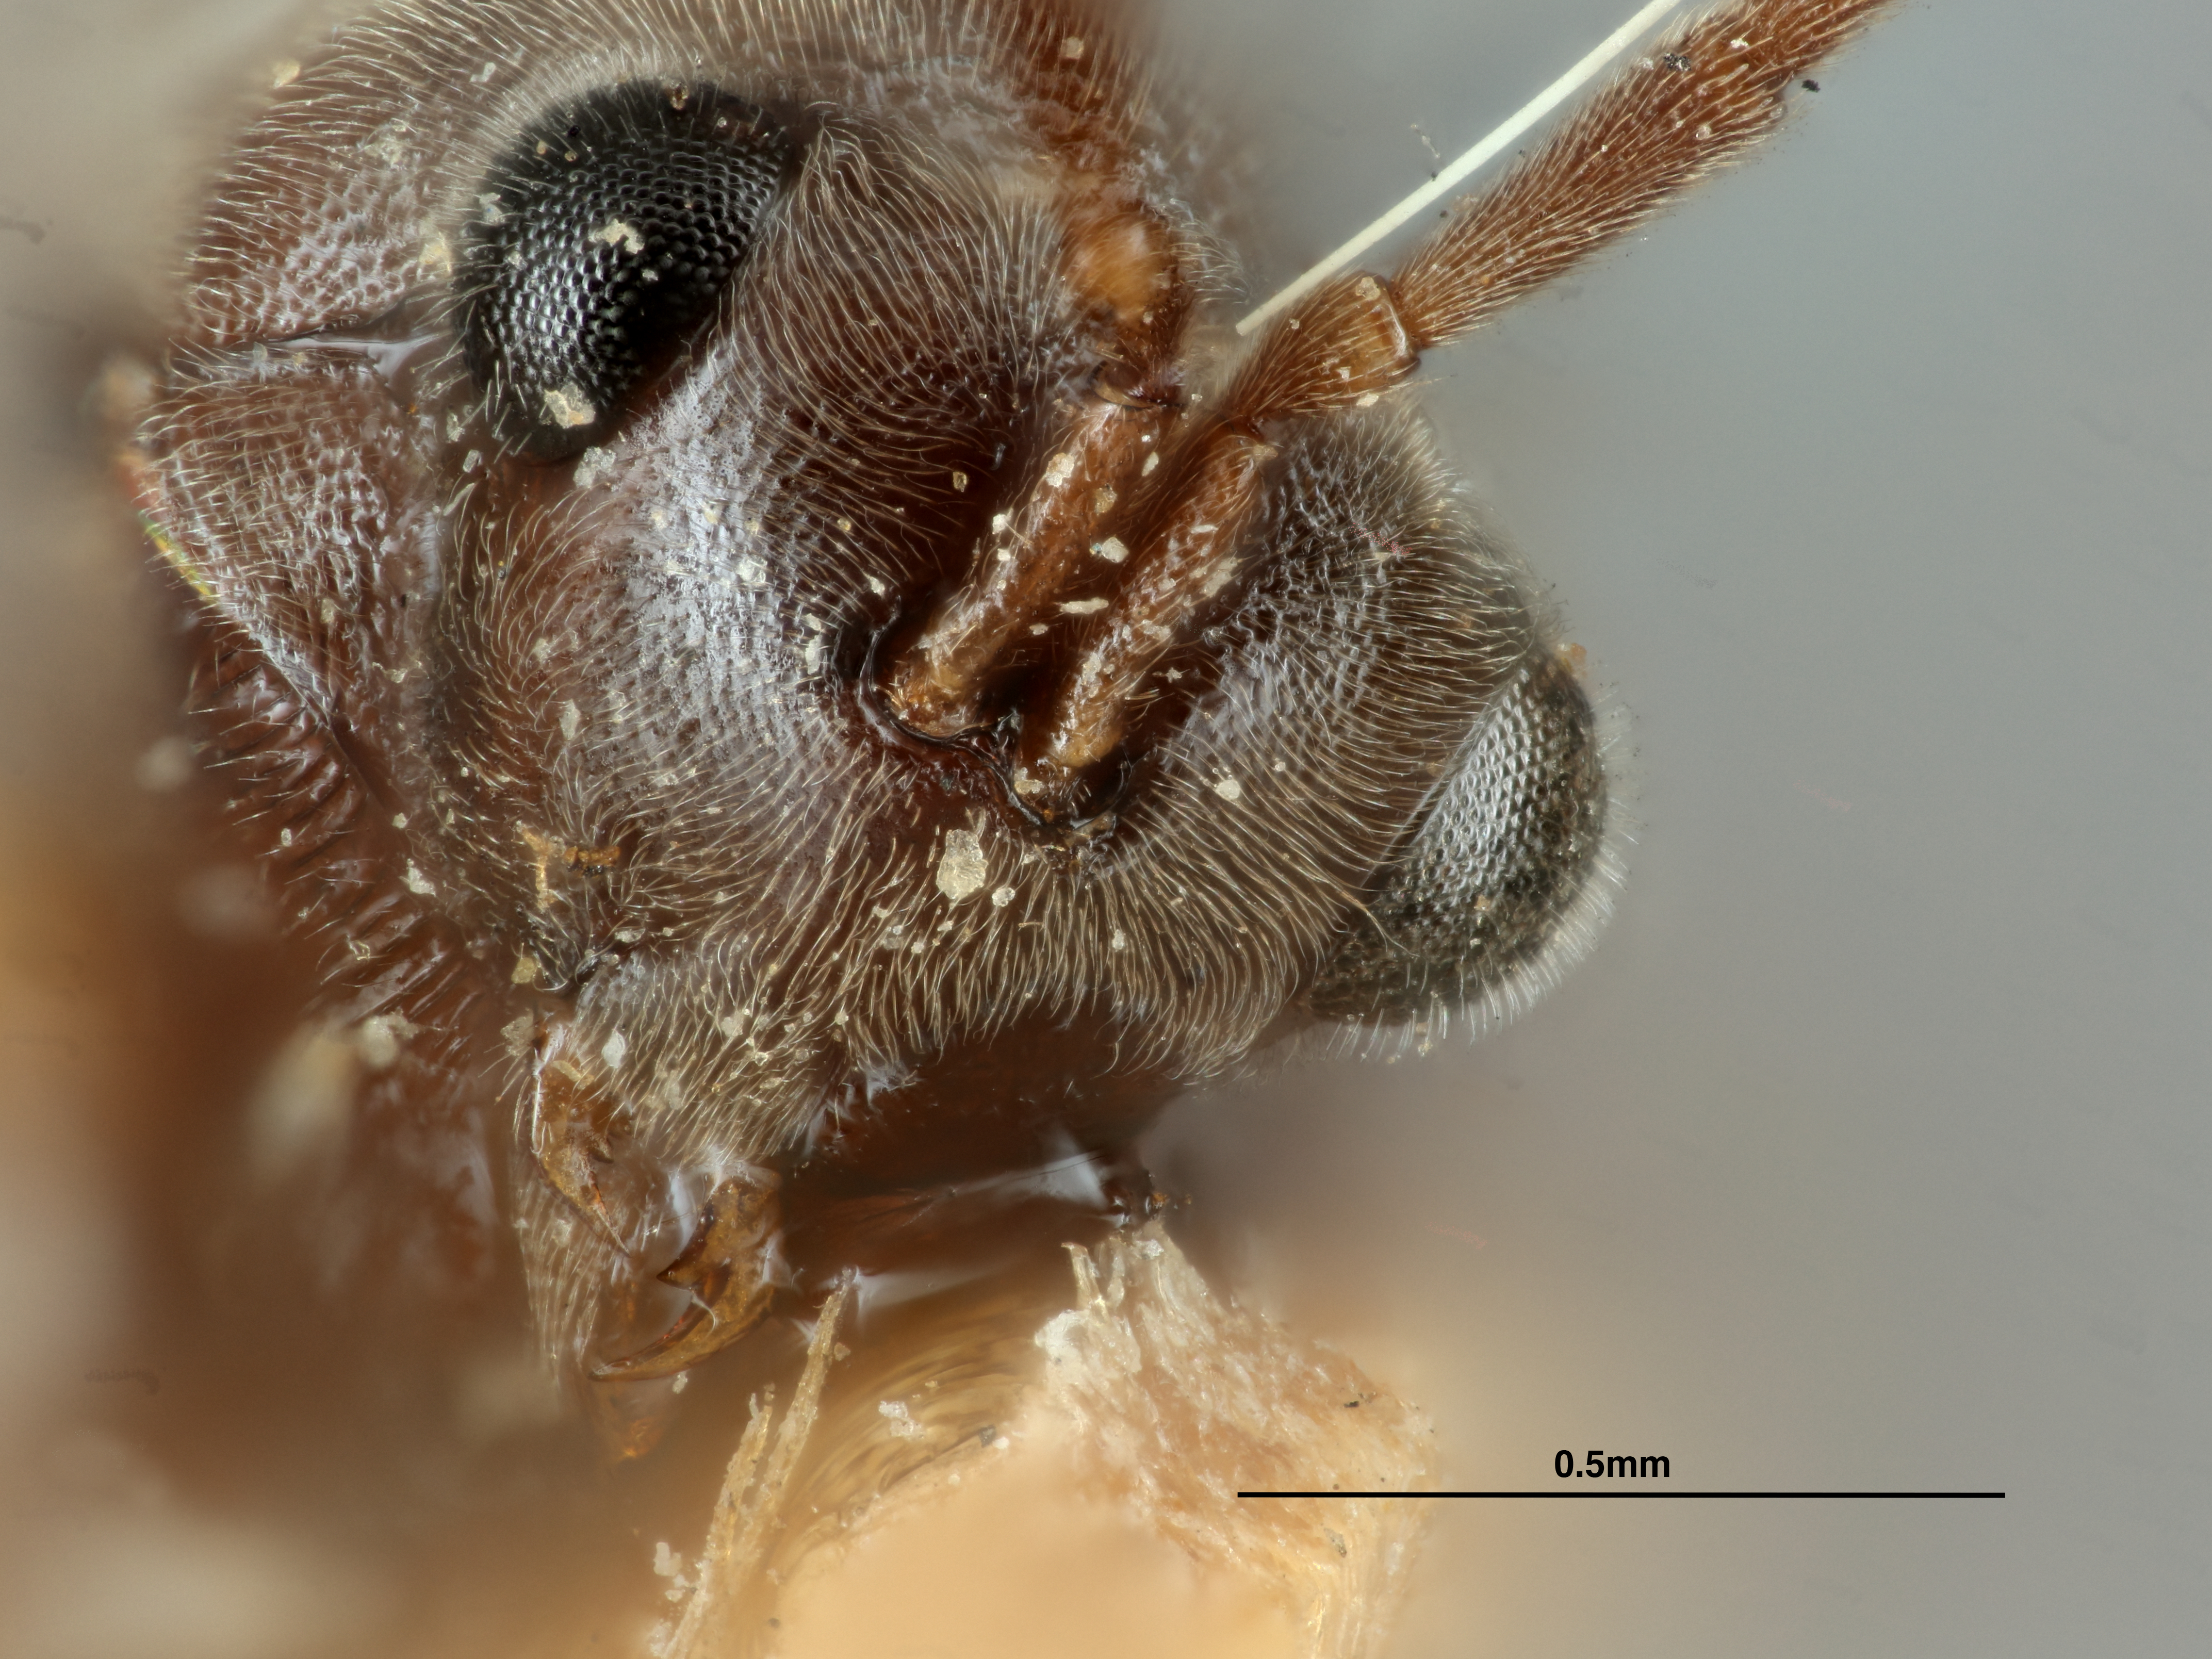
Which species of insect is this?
Stilbula montana
